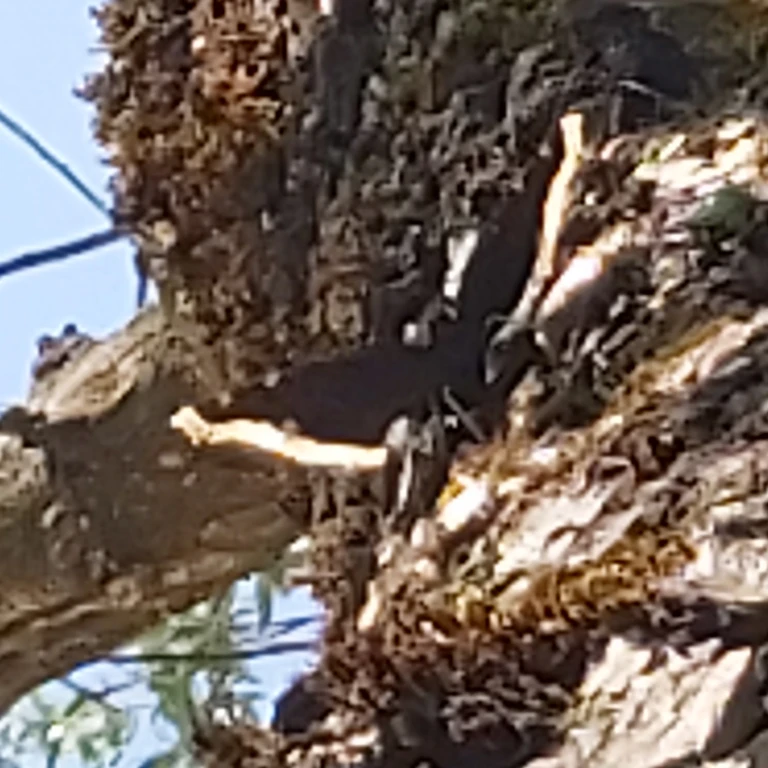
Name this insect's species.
Nymphalis antiopa
